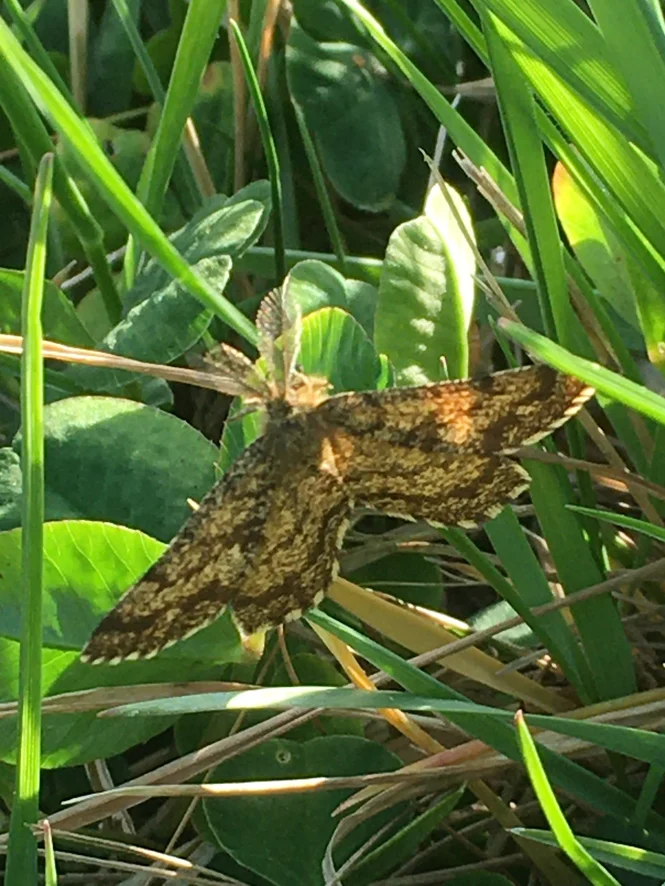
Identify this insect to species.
Ematurga atomaria
